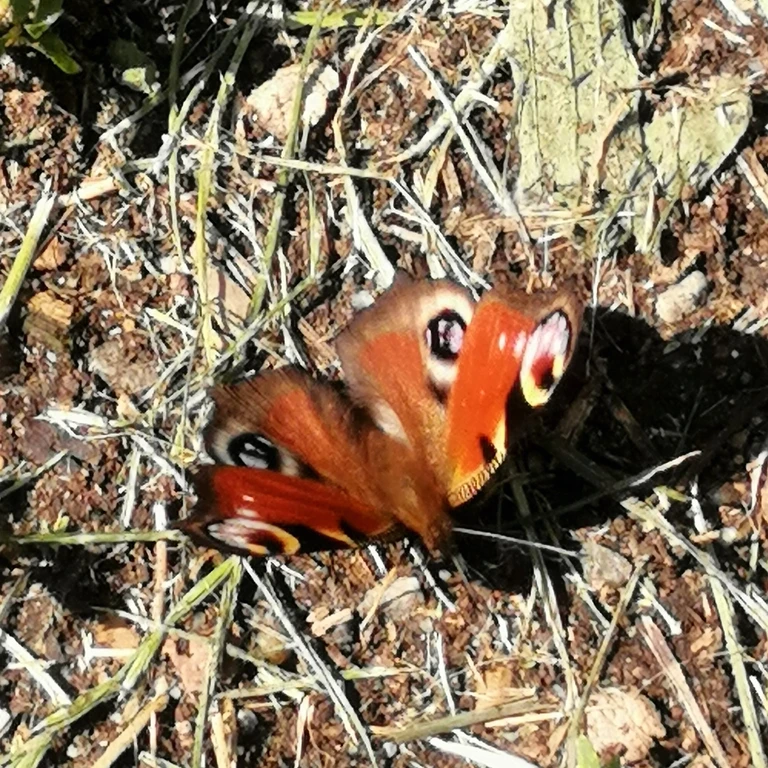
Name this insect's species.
Aglais io
